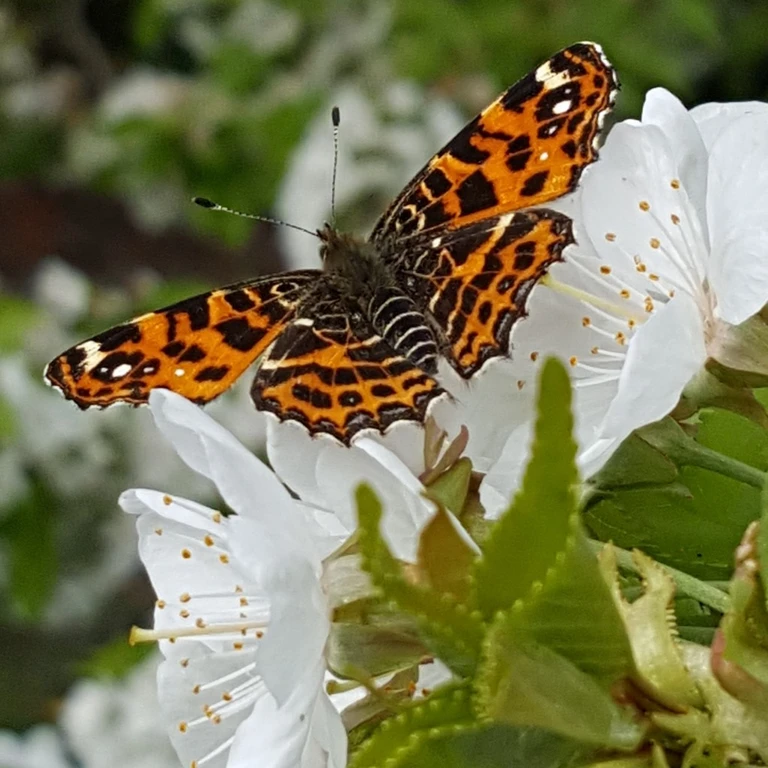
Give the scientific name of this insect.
Araschnia levana
